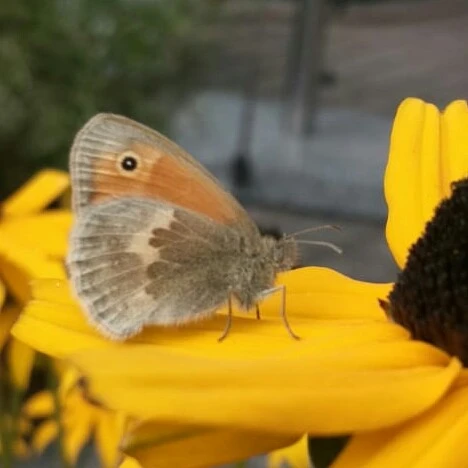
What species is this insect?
Coenonympha pamphilus
